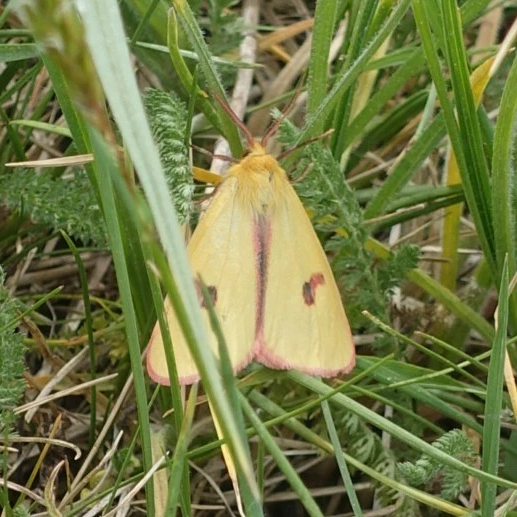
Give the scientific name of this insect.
Diacrisia sannio
